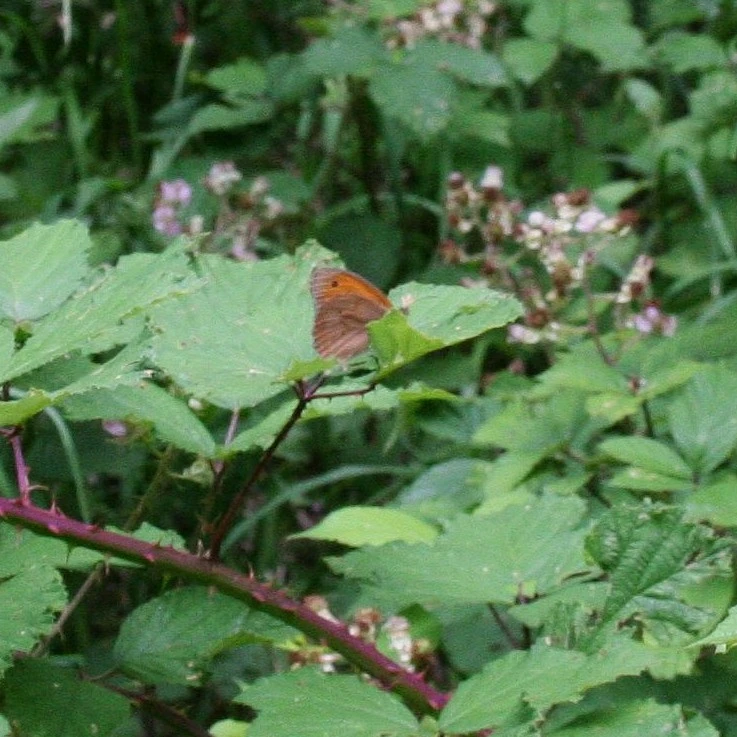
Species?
Maniola jurtina
